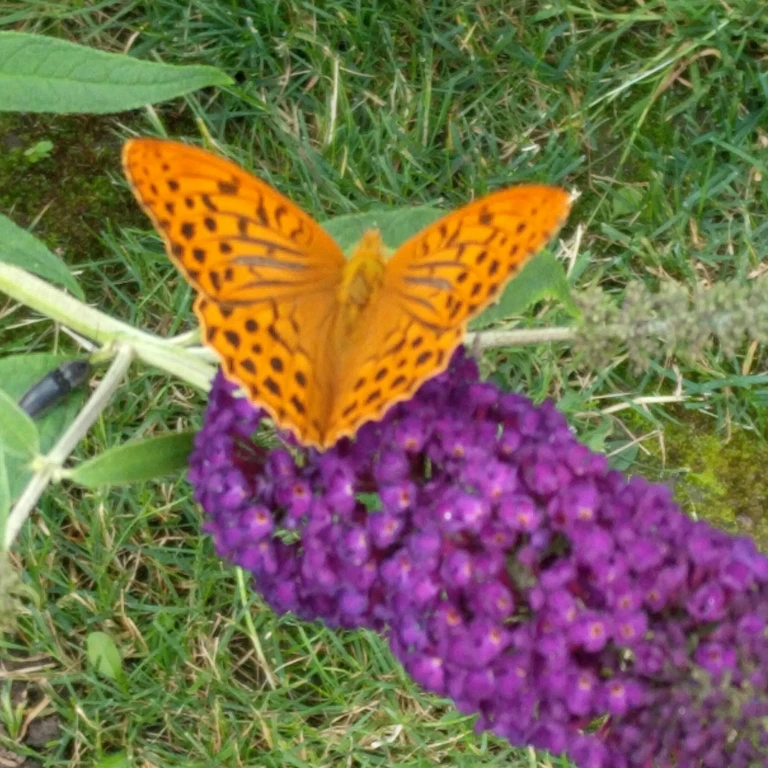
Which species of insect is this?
Argynnis paphia
